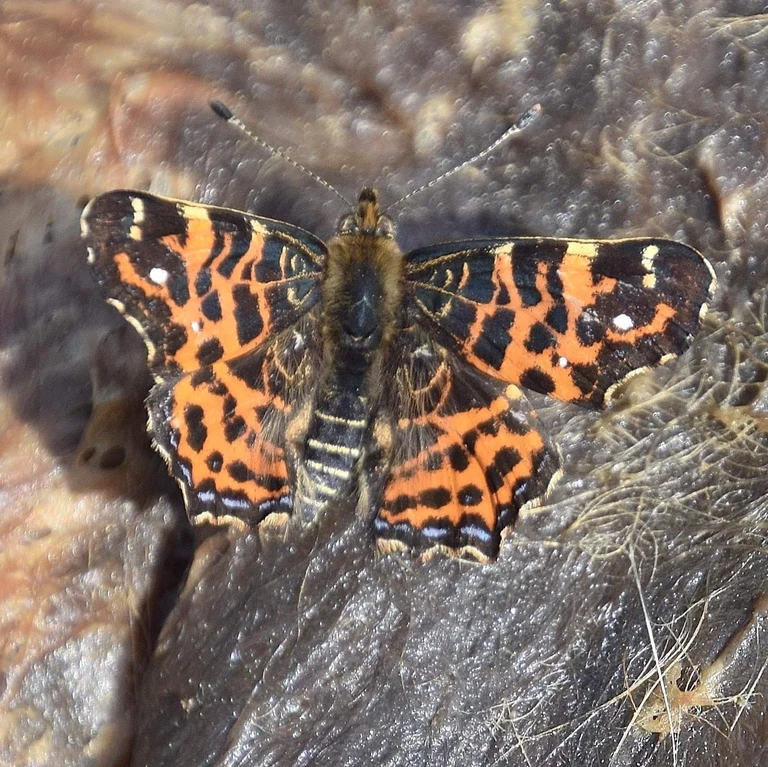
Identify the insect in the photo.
Araschnia levana
